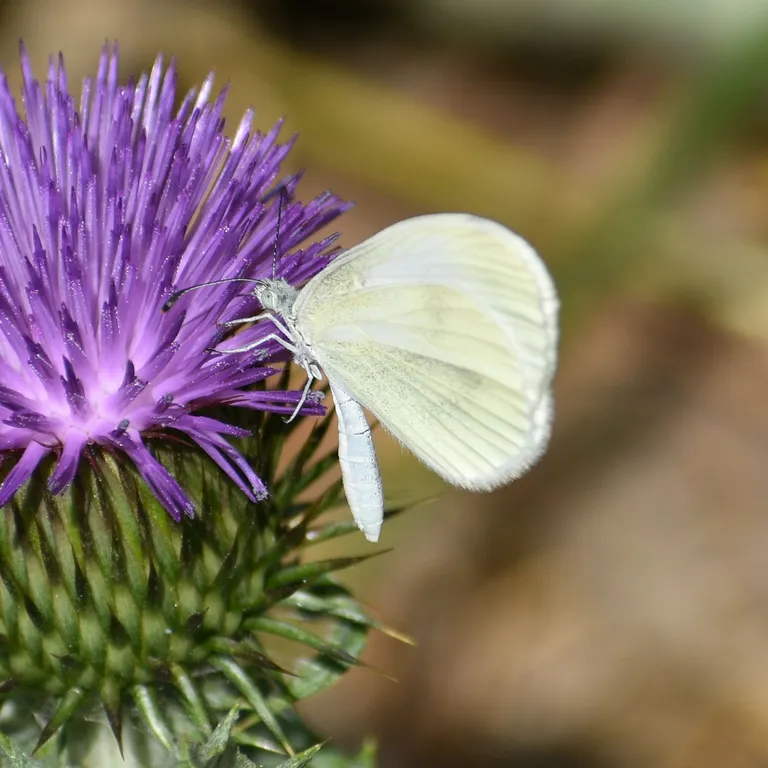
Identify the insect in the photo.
Leptidea sinapis/juvernica
